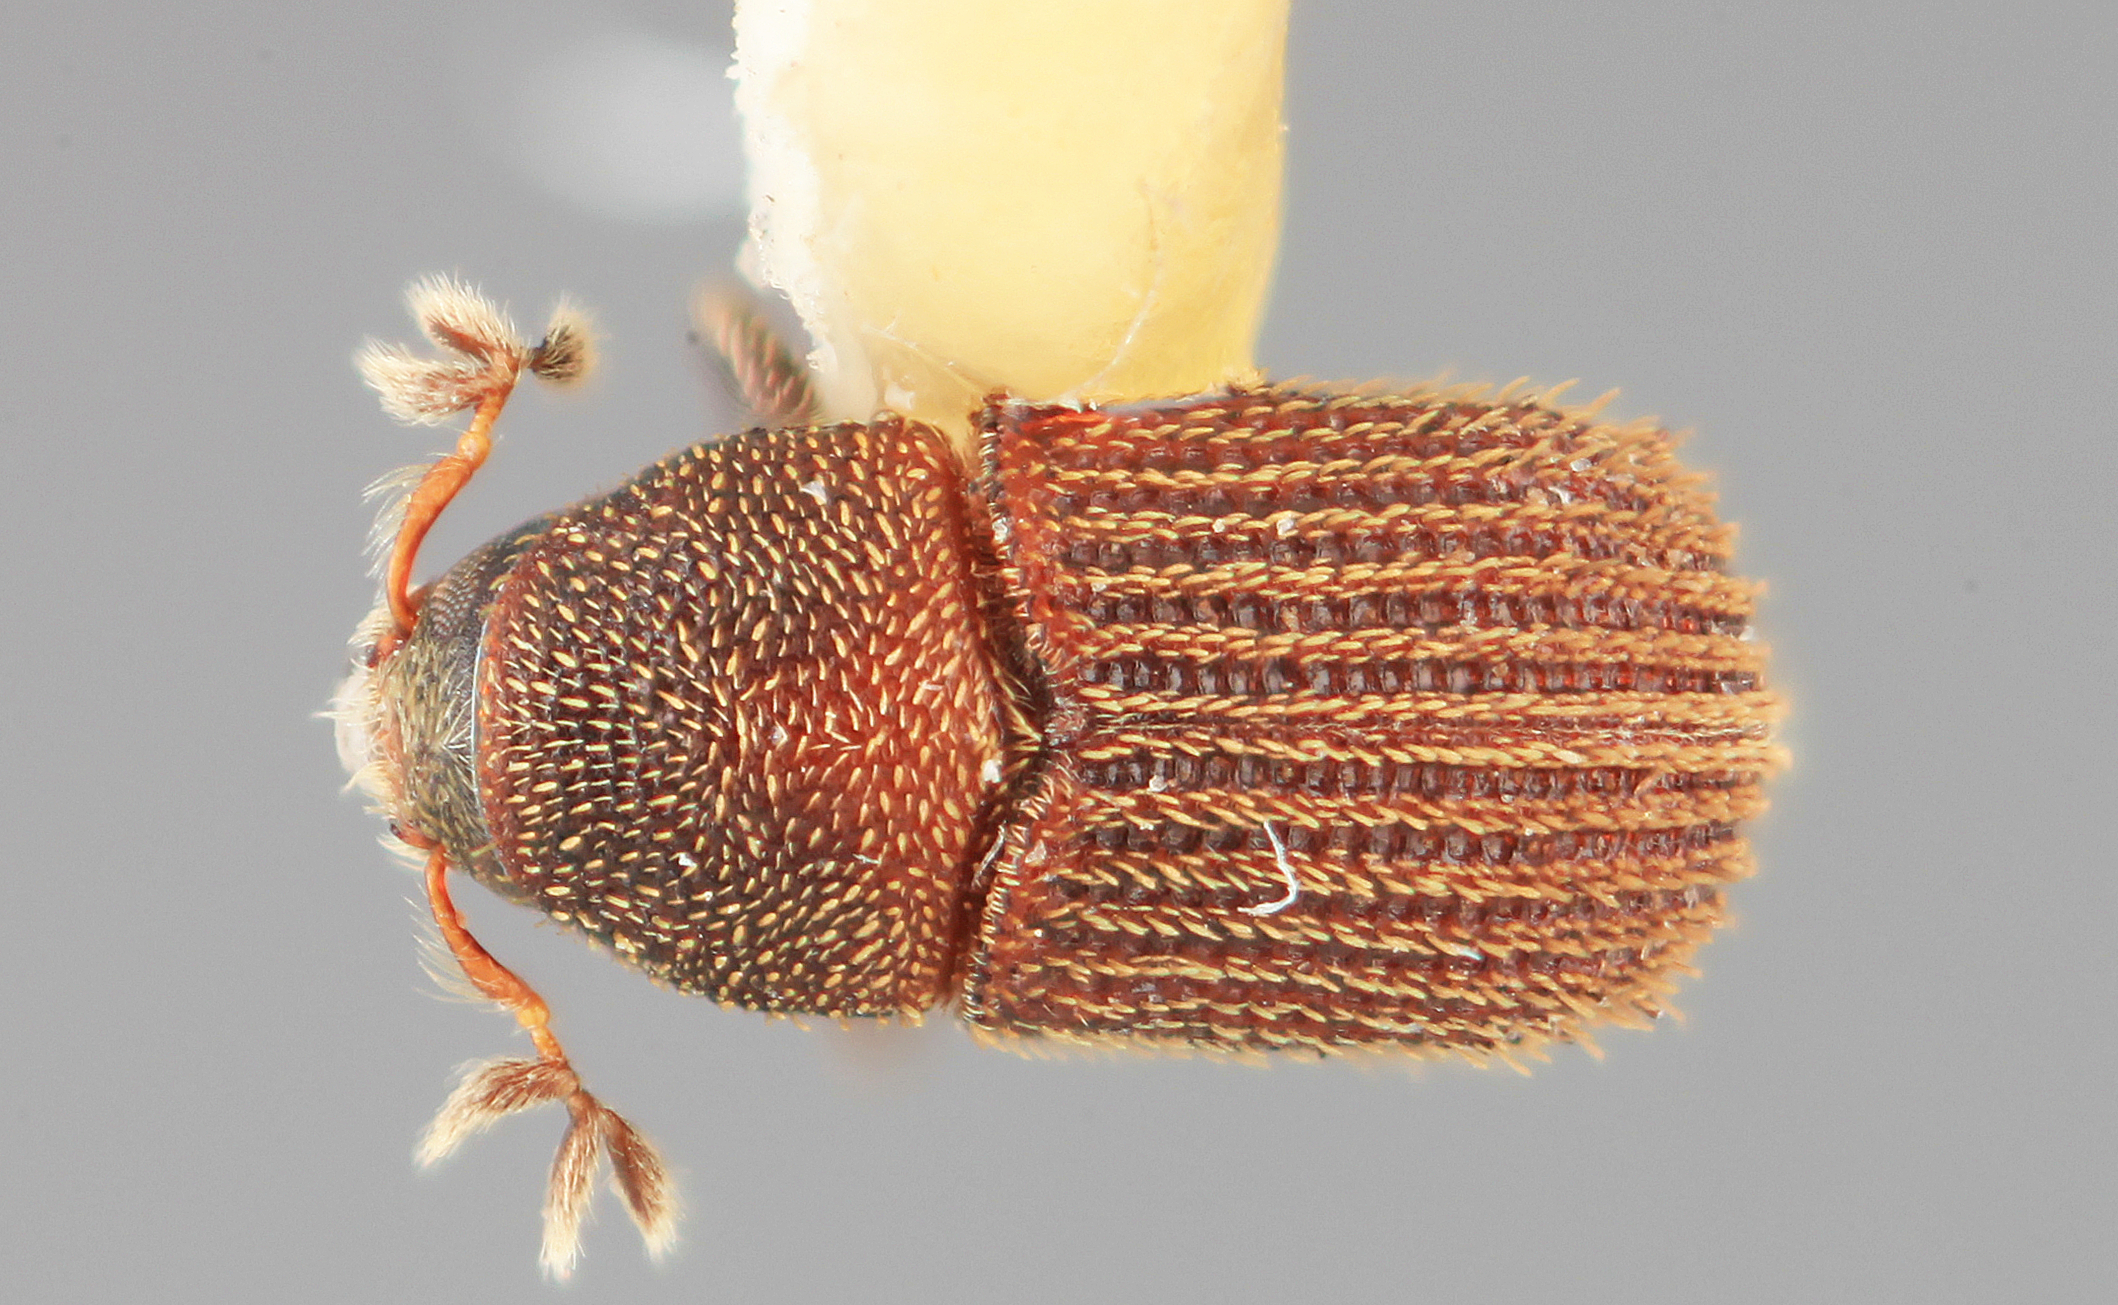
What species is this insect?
Phloeotribus hystrix
